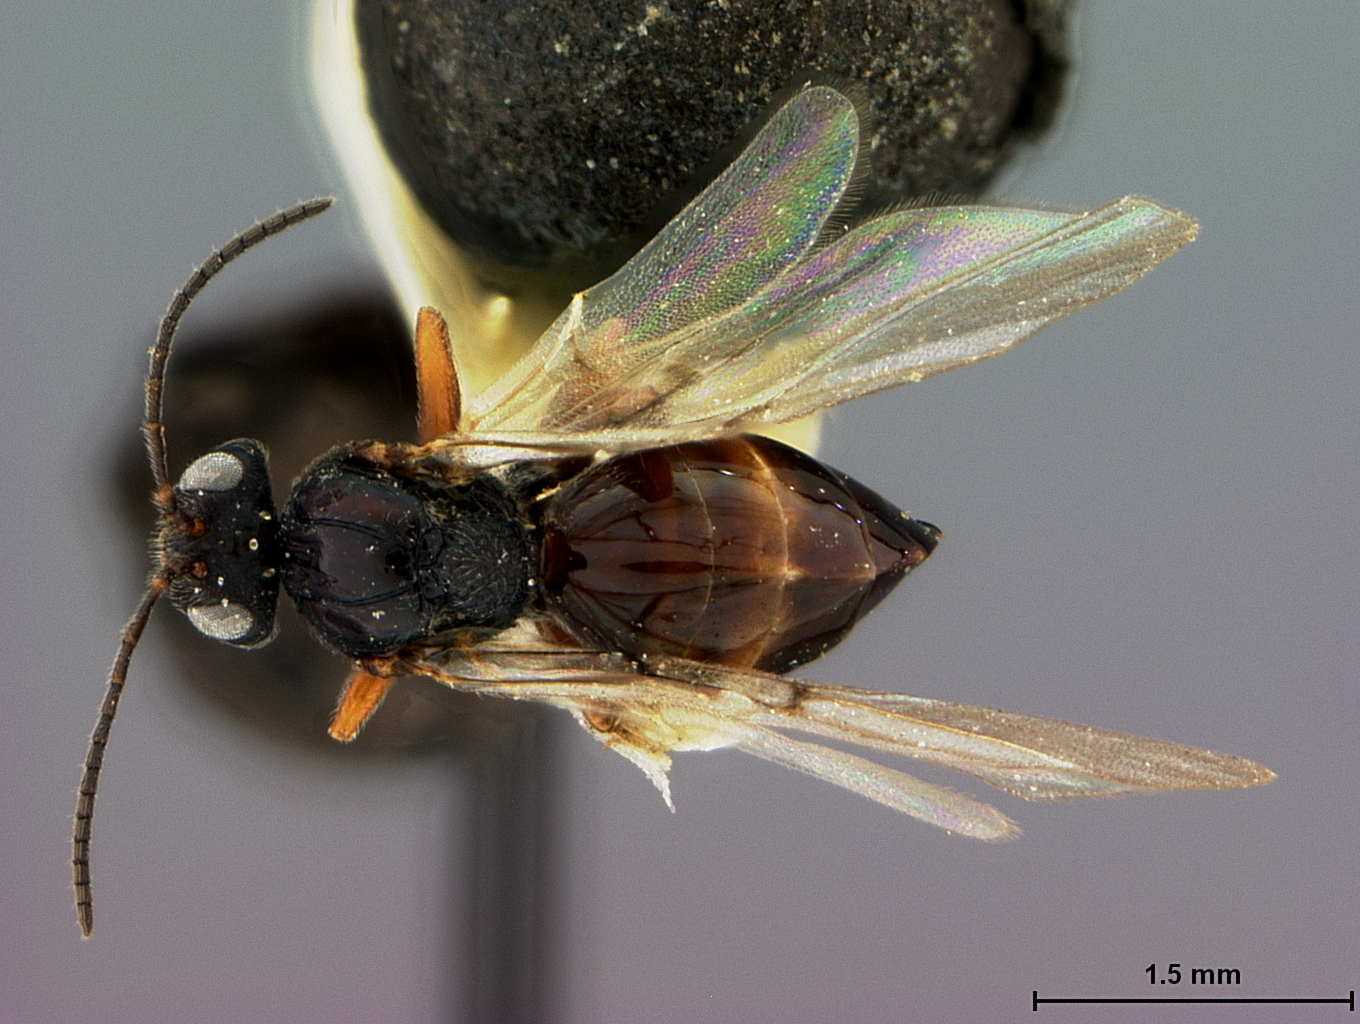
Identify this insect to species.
Drycocosmus albidus
